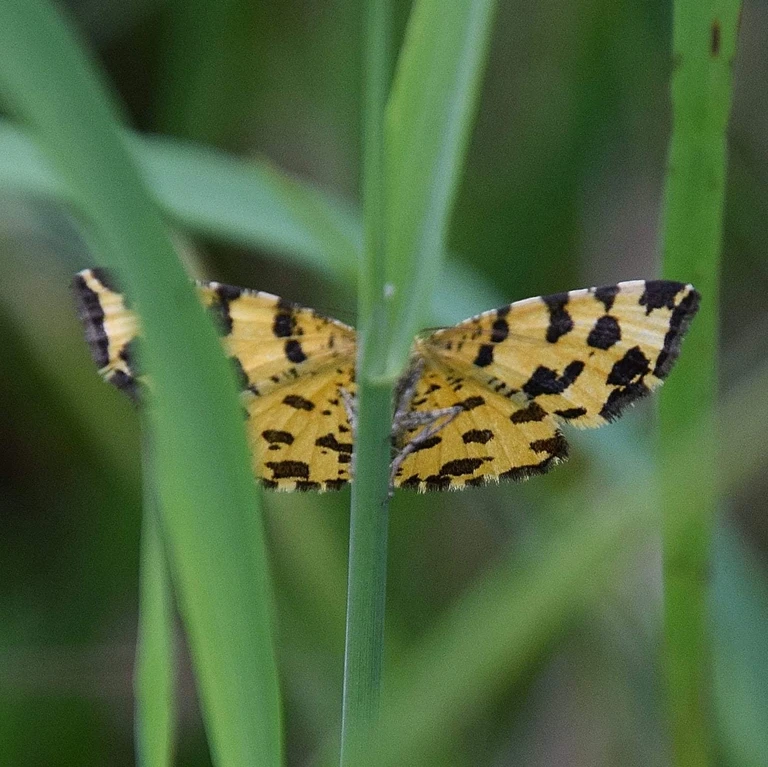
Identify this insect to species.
Pseudopanthera macularia
